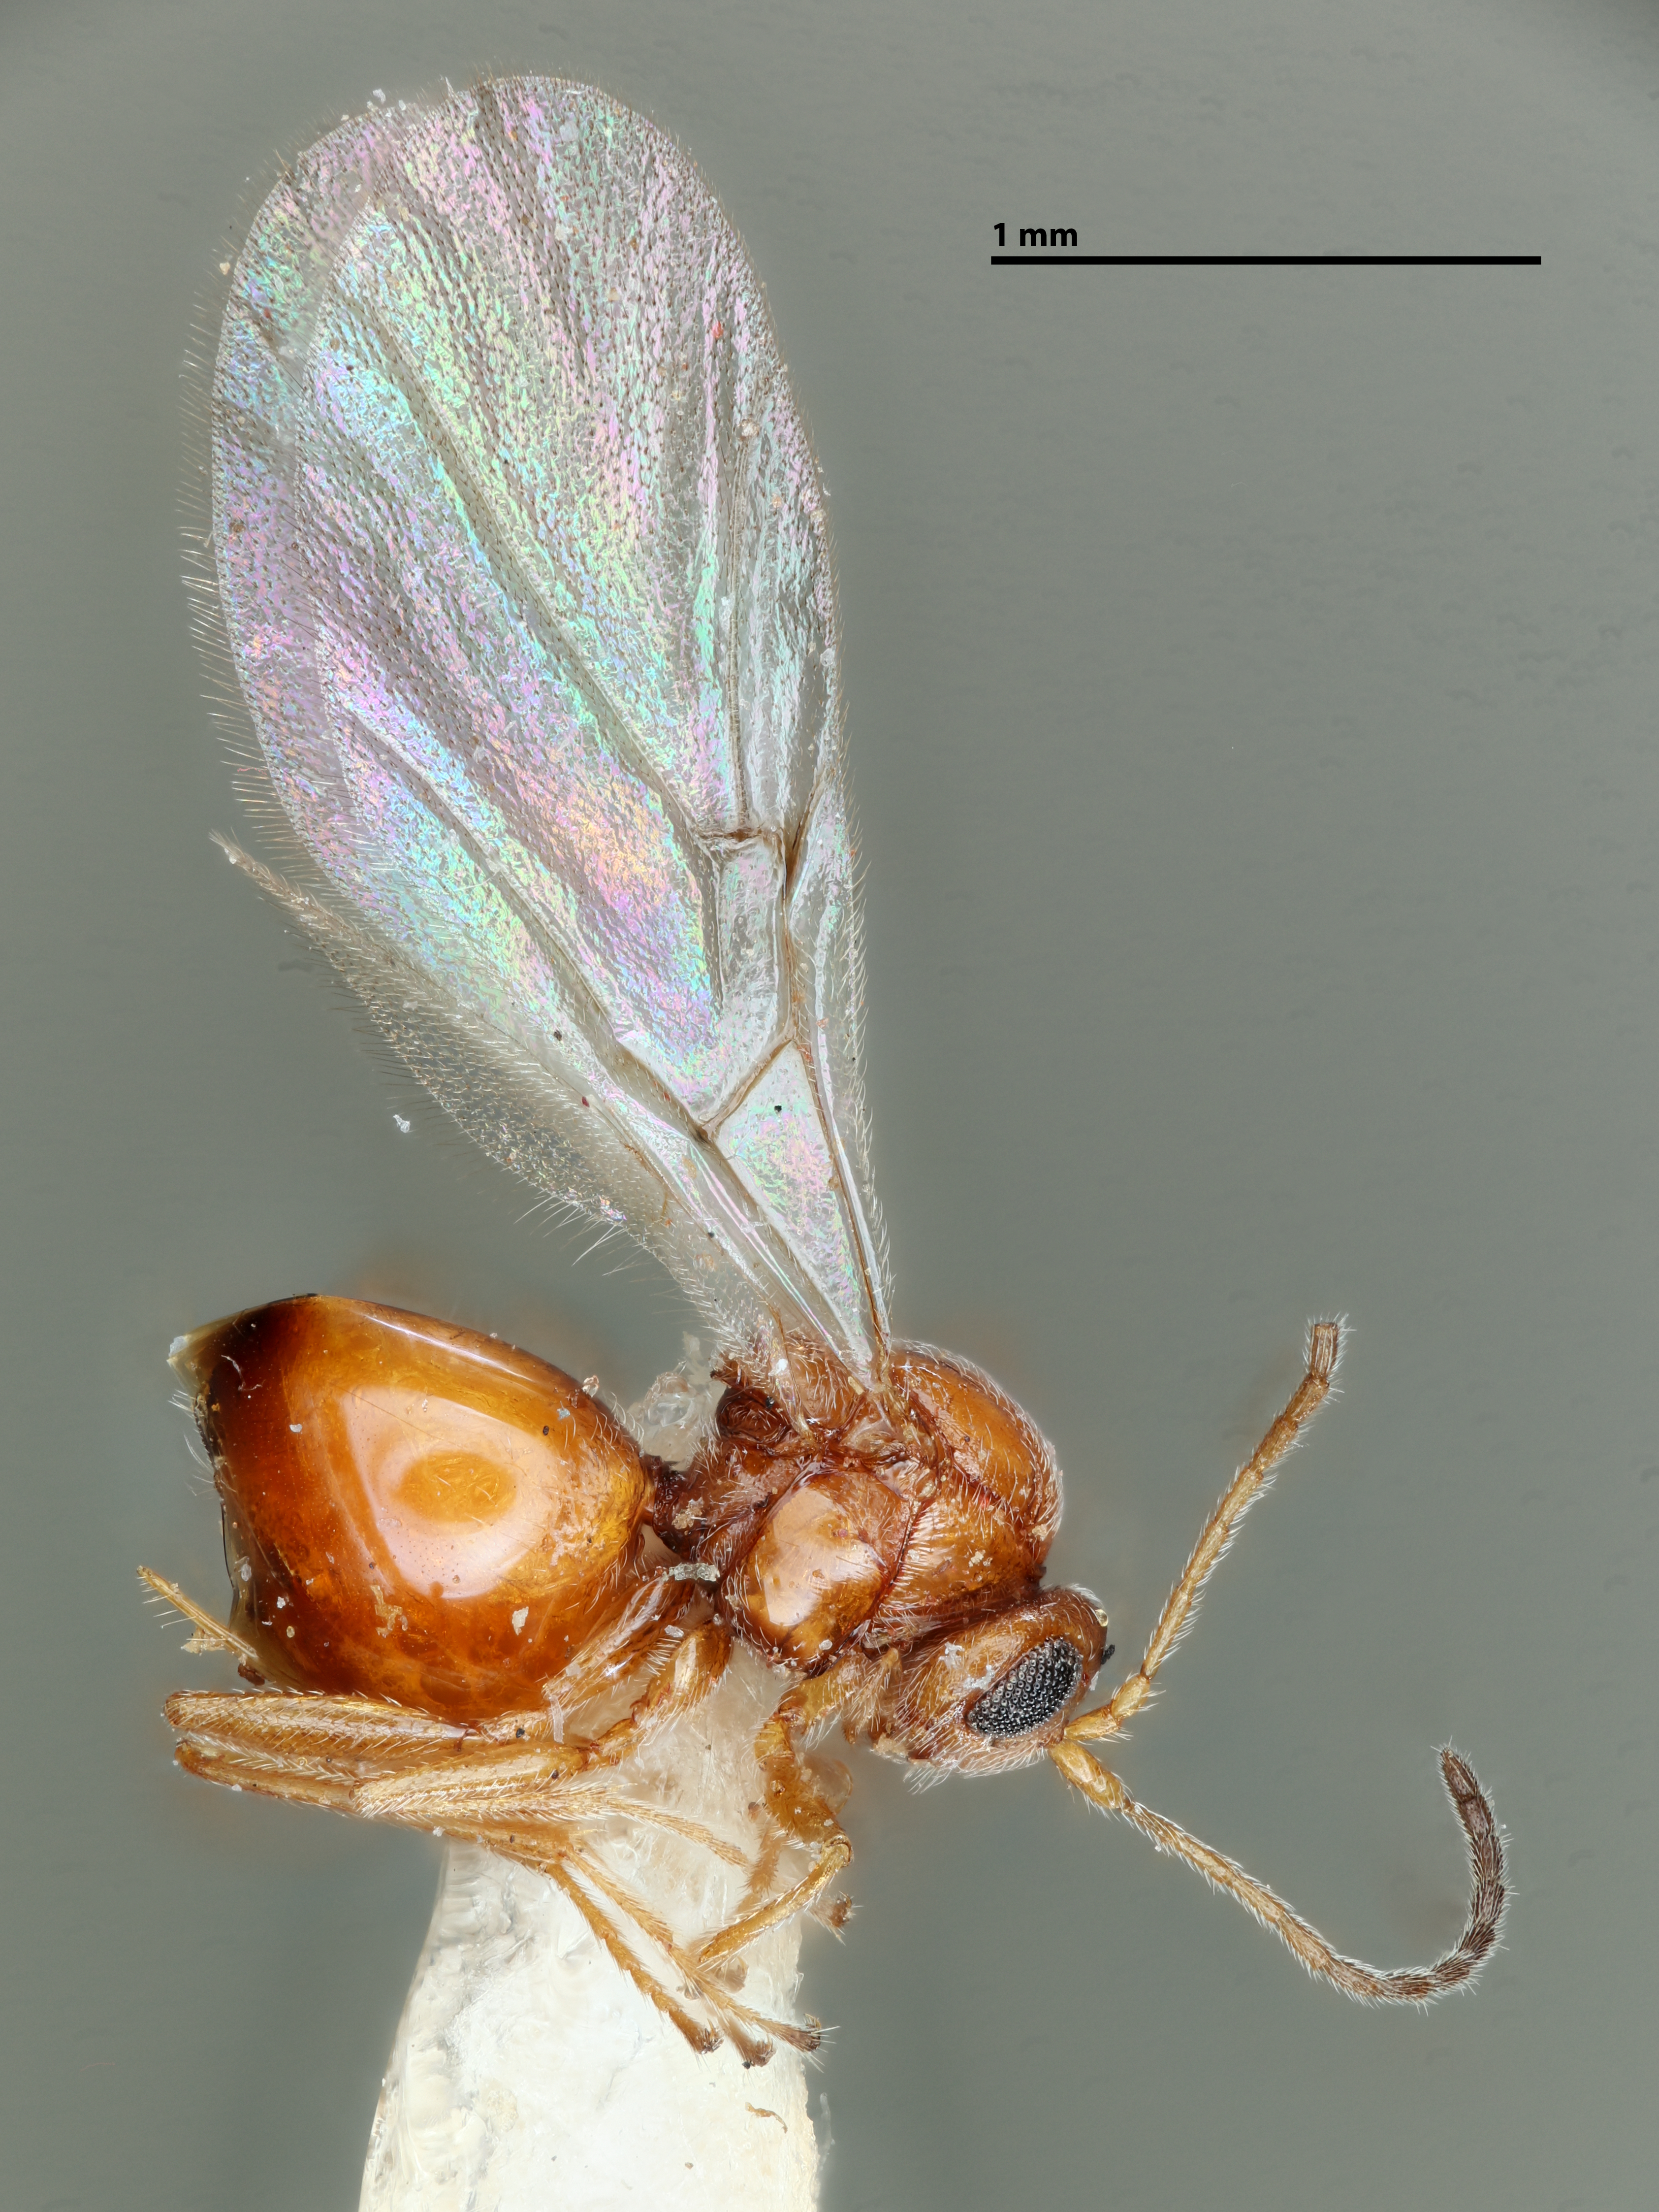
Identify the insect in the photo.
Andricus bakkeri
